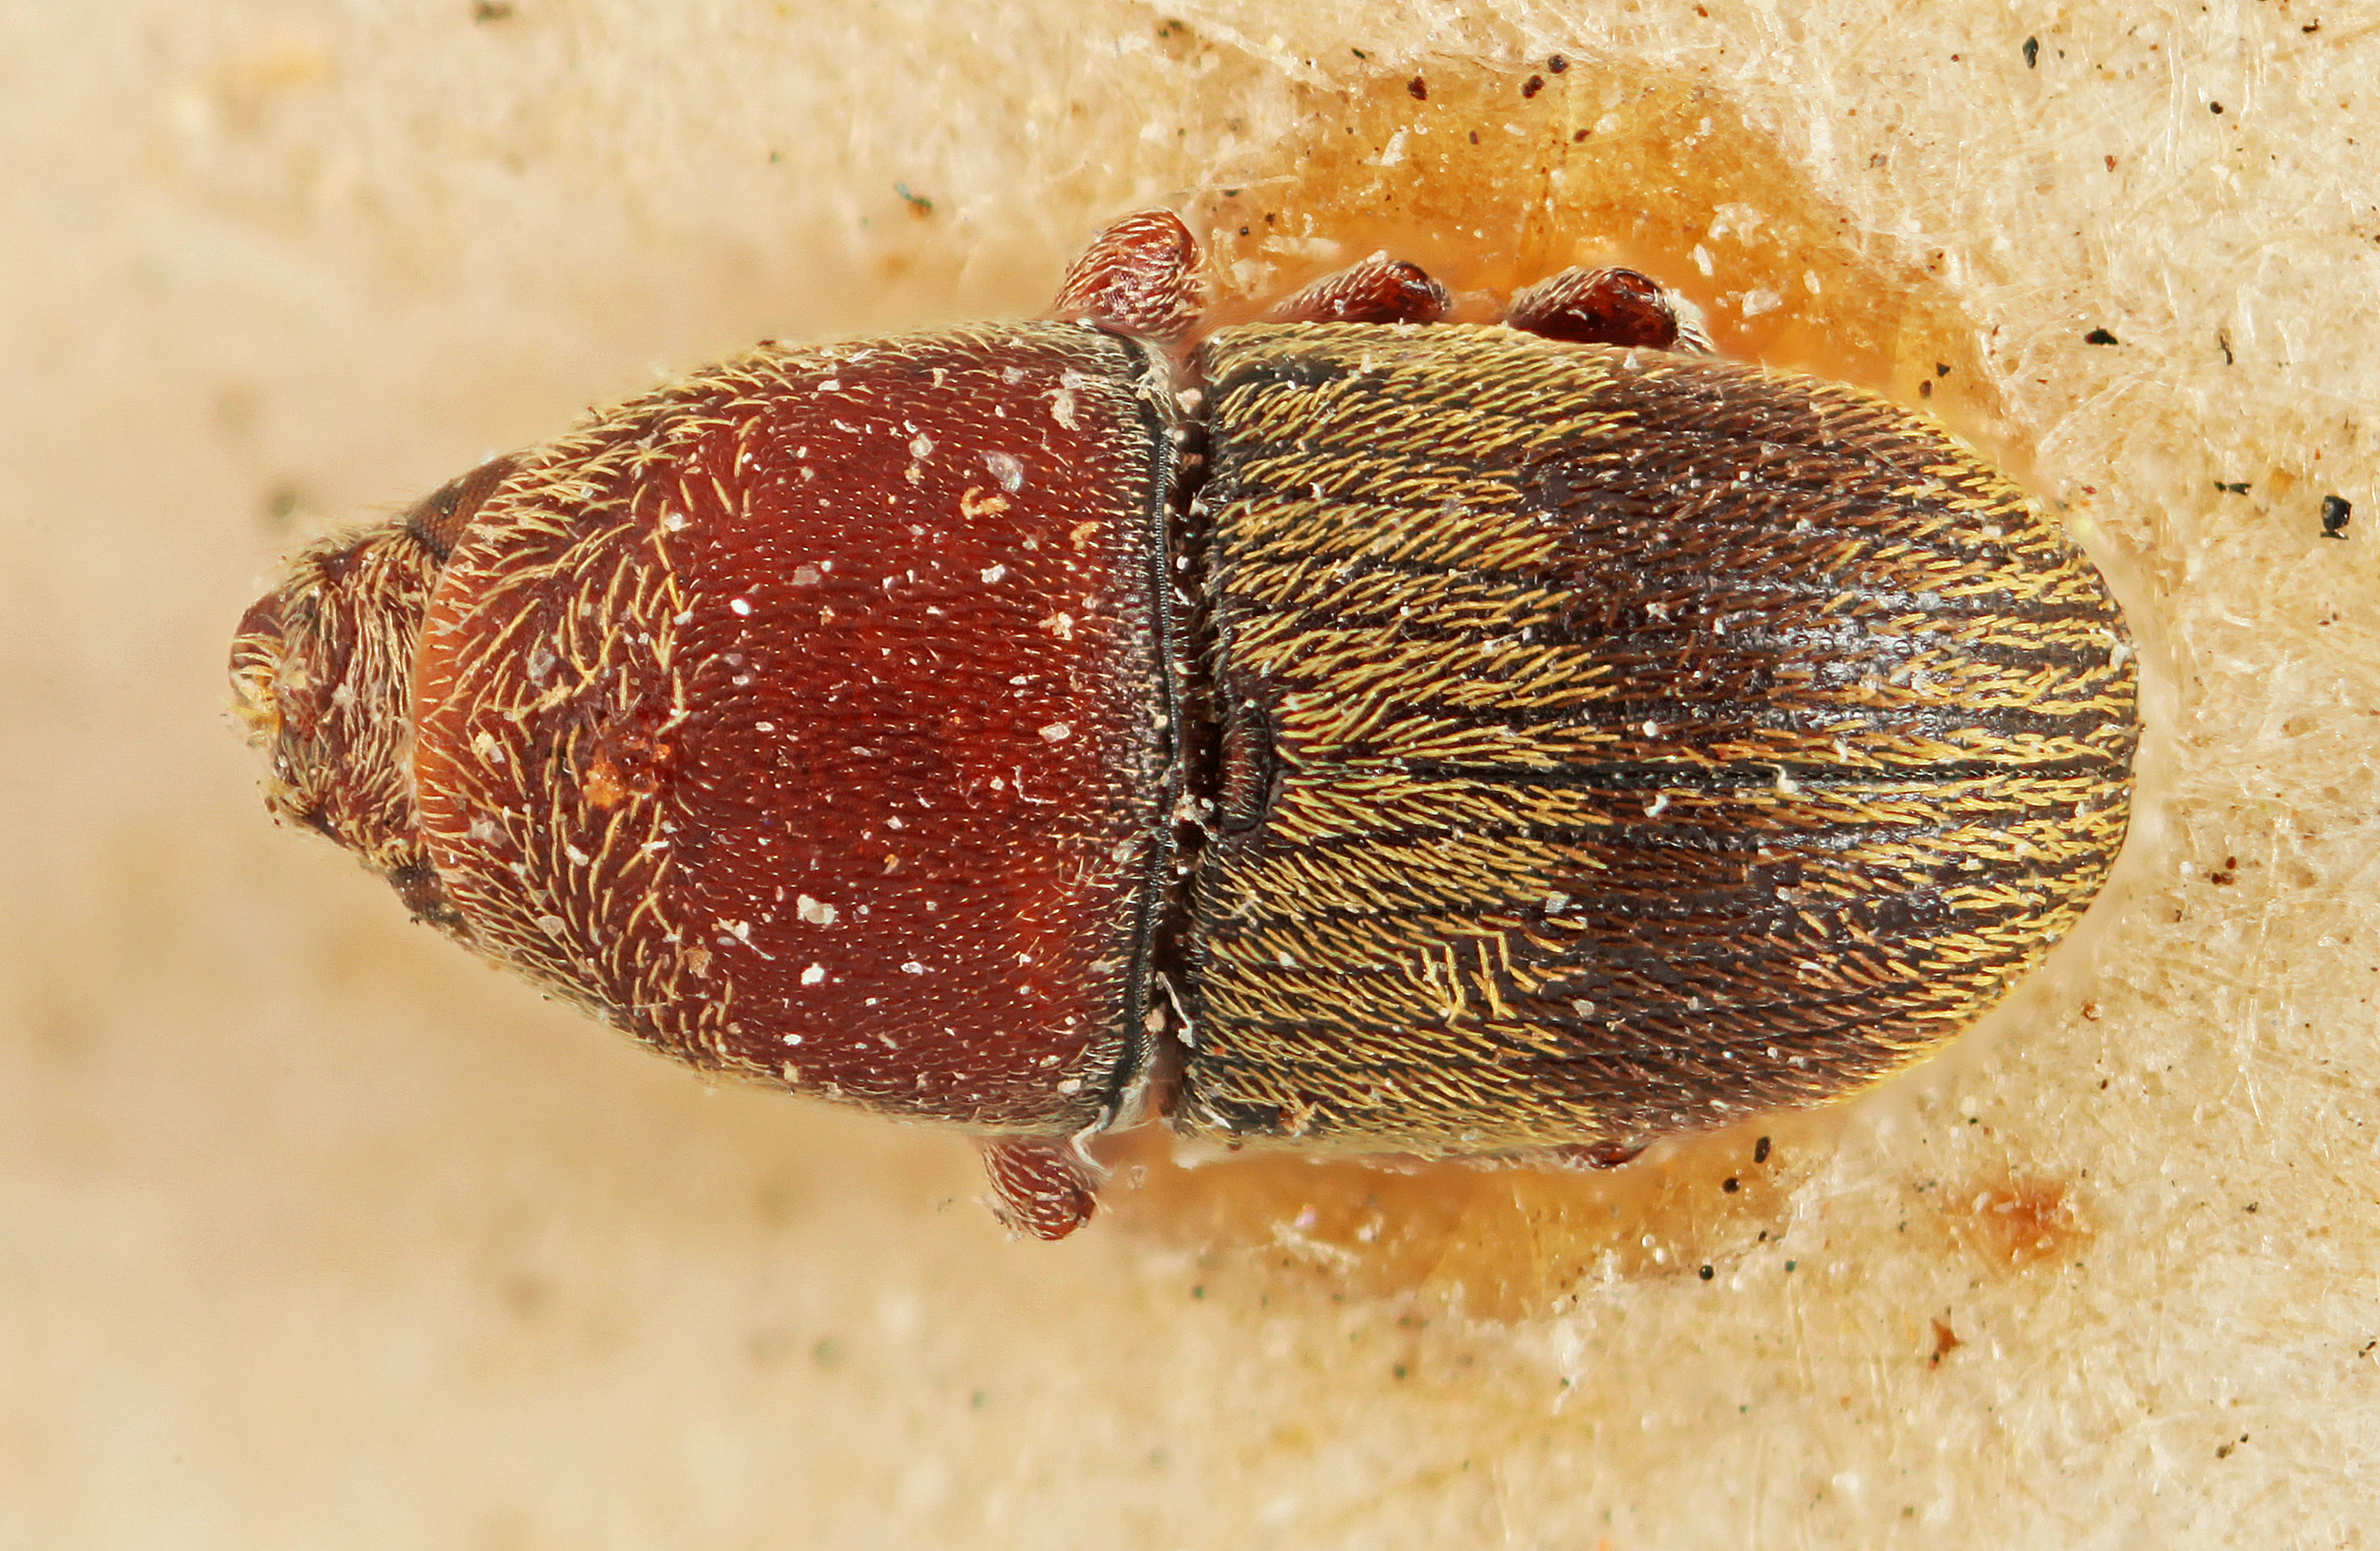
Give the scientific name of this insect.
Loganius vestitus
